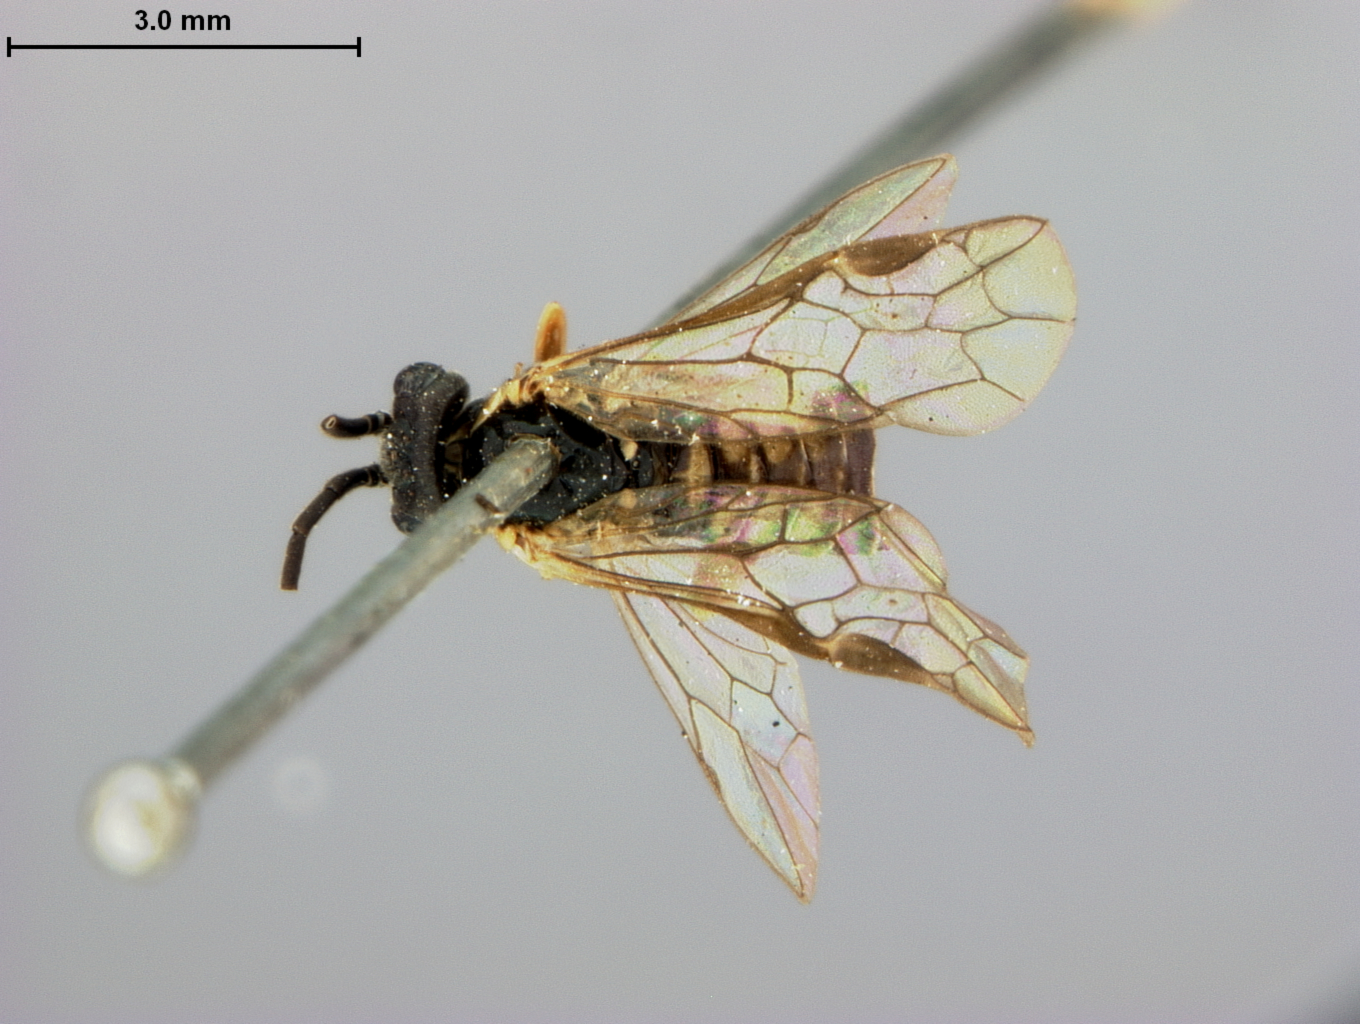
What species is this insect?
Harpiphorus marculatus
